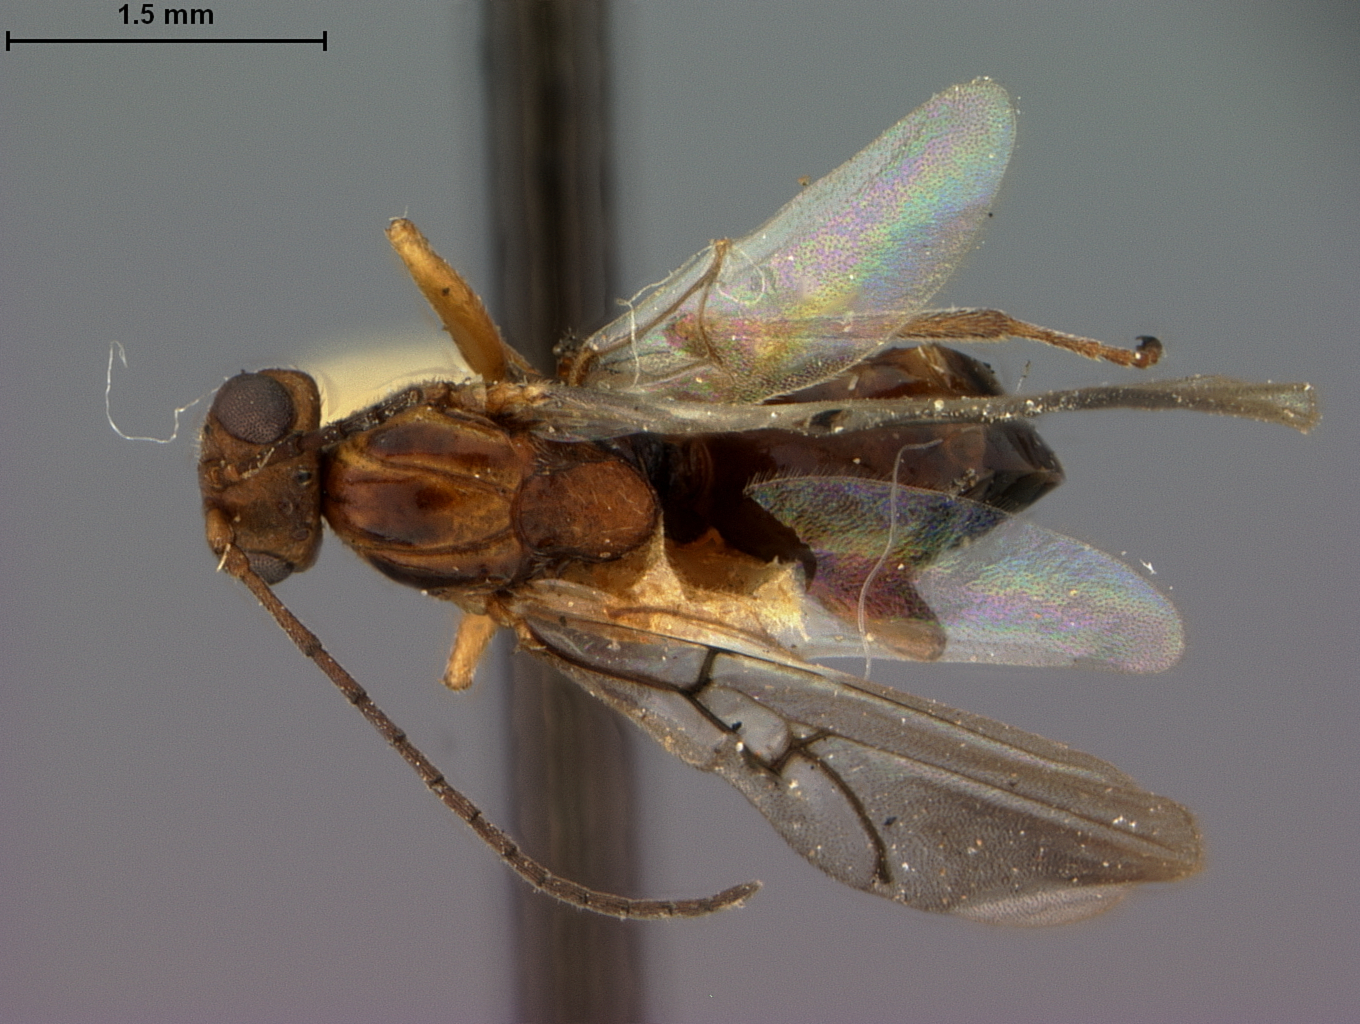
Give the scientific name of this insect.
Trigonaspis fumosa
